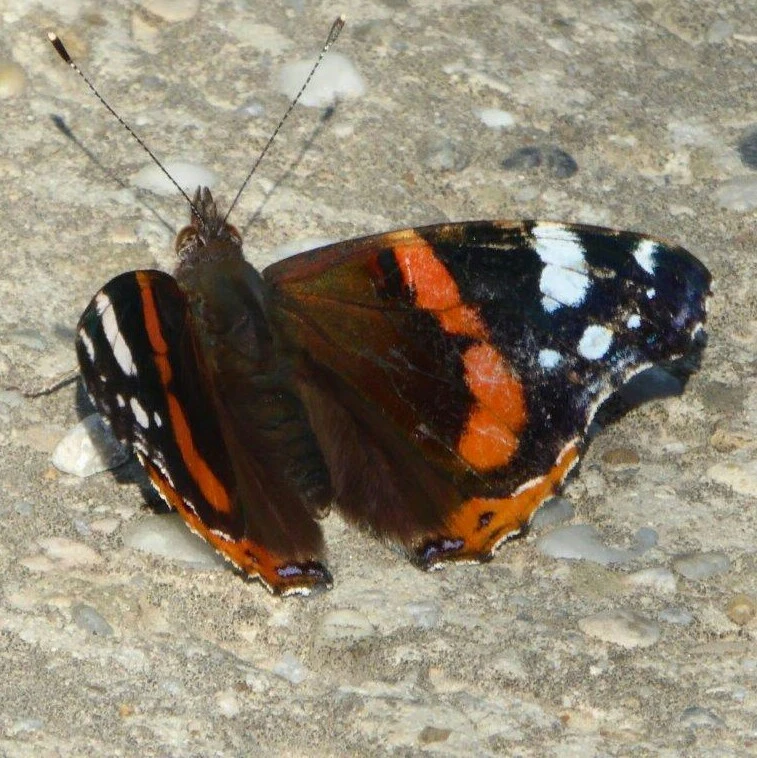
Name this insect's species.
Vanessa atalanta
